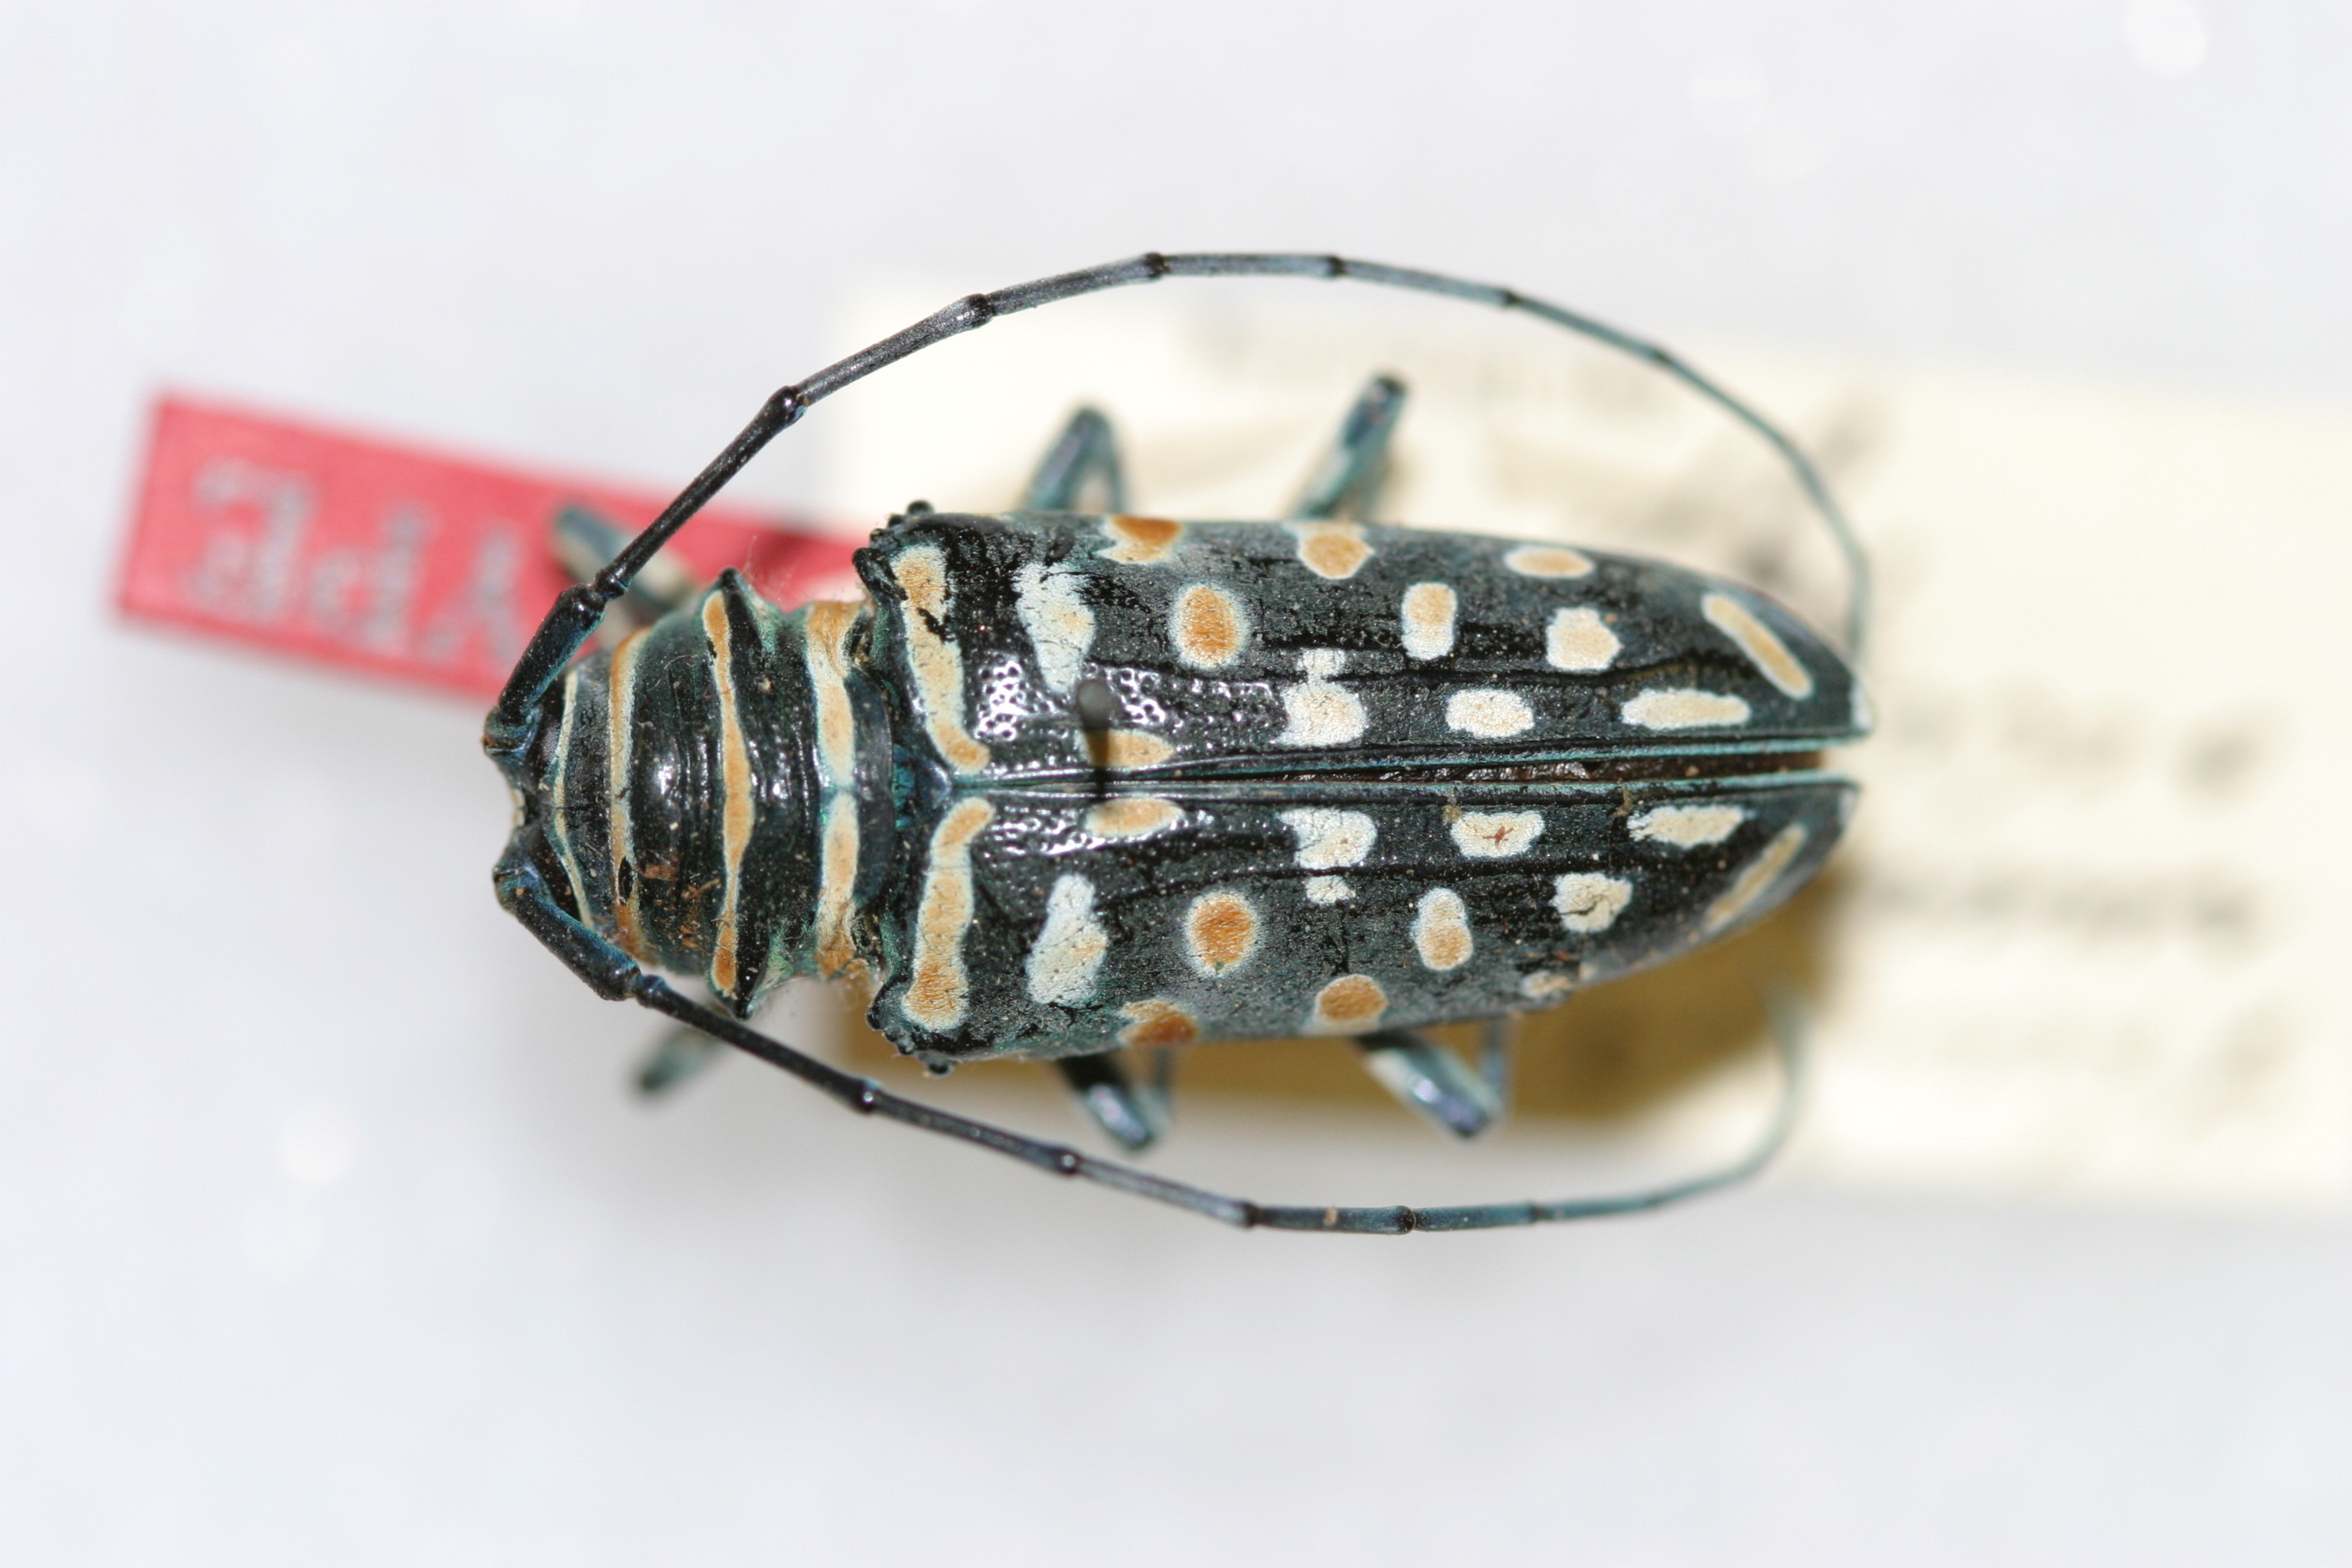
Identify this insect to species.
Sternotomis runsoriensis
